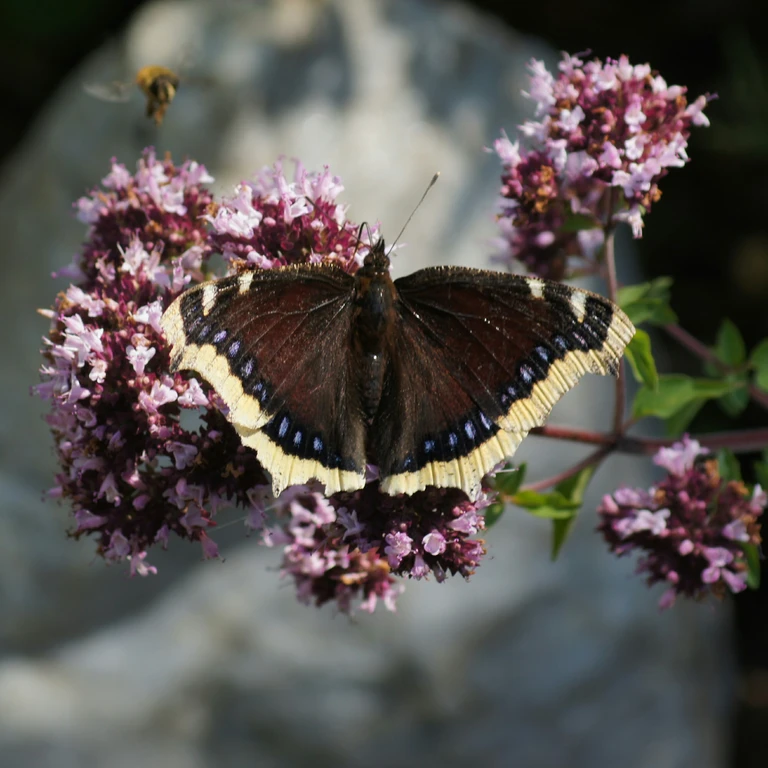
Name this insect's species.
Nymphalis antiopa
